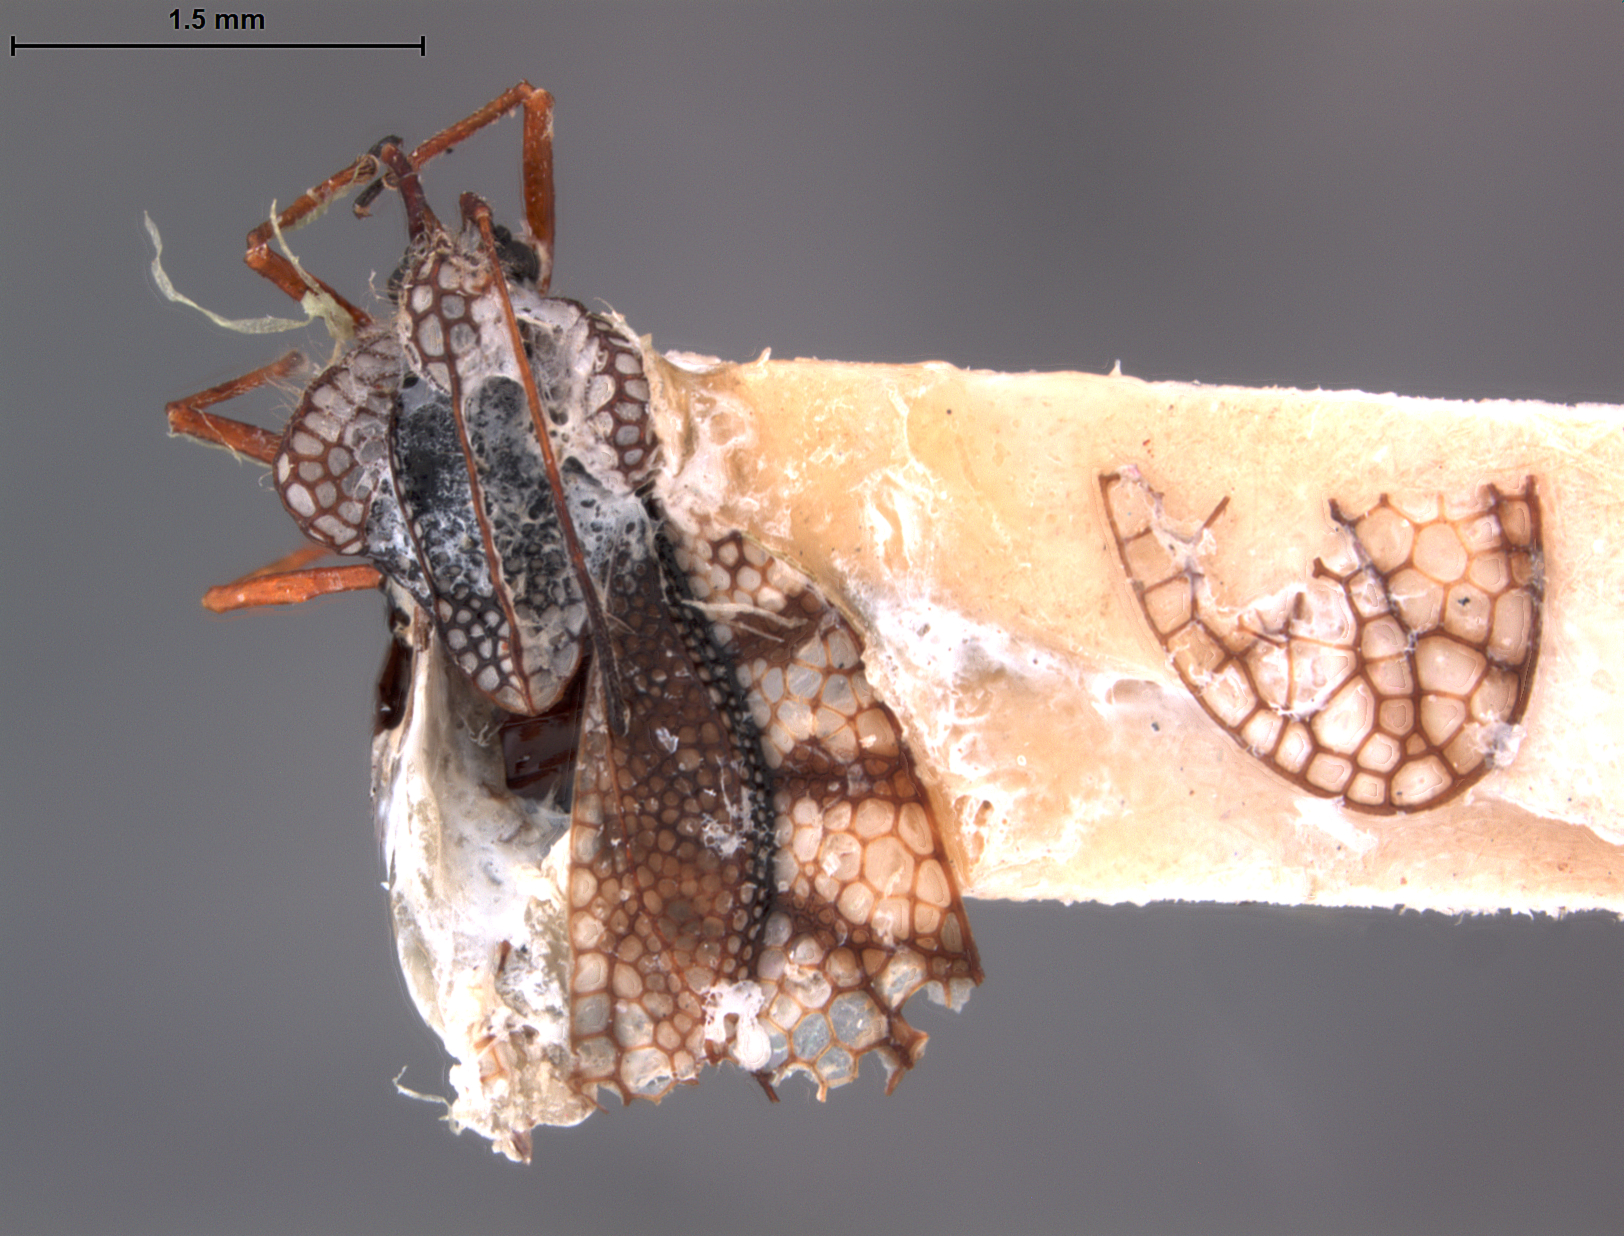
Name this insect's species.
Australotingis williamsi
